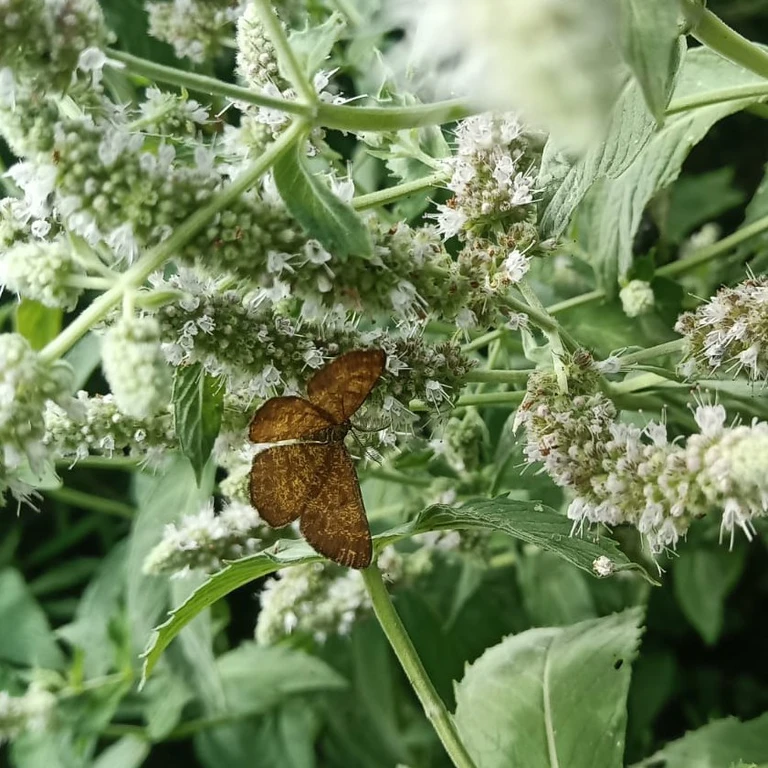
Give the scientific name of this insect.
Ematurga atomaria
